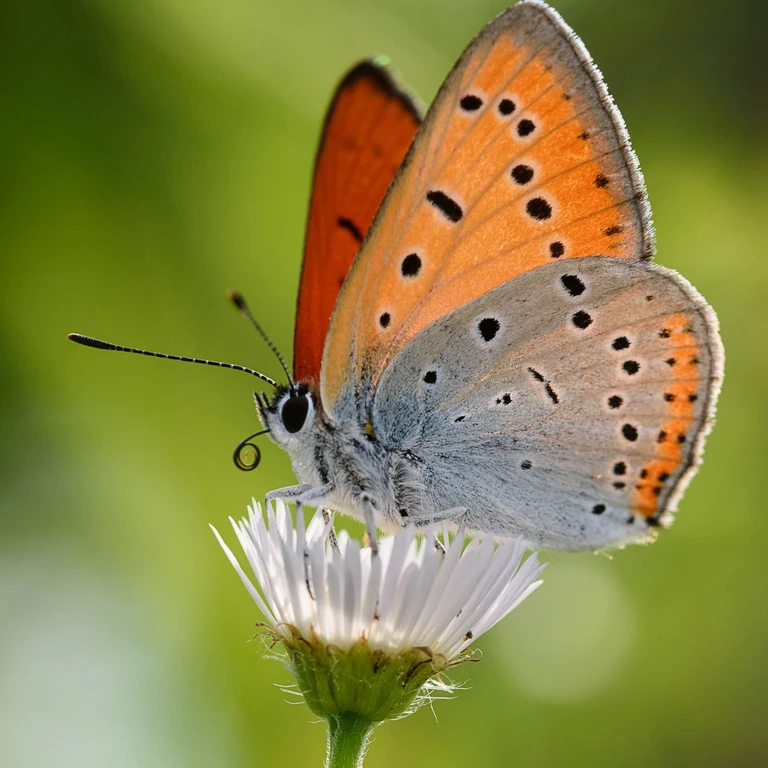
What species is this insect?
Lycaena dispar
